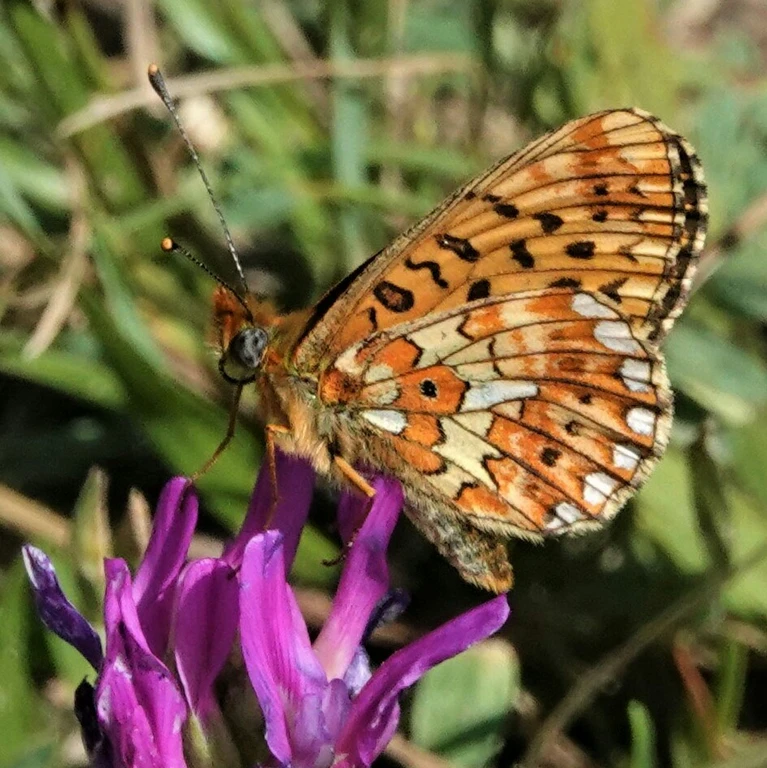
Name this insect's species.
Boloria euphrosyne (also Clossiana euphrosyne)
